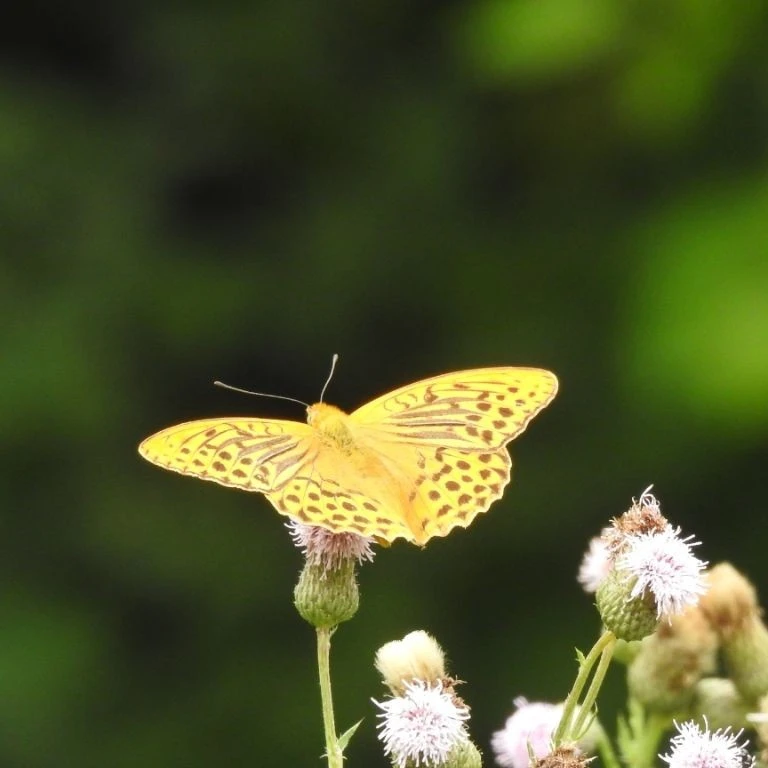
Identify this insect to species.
Argynnis paphia
